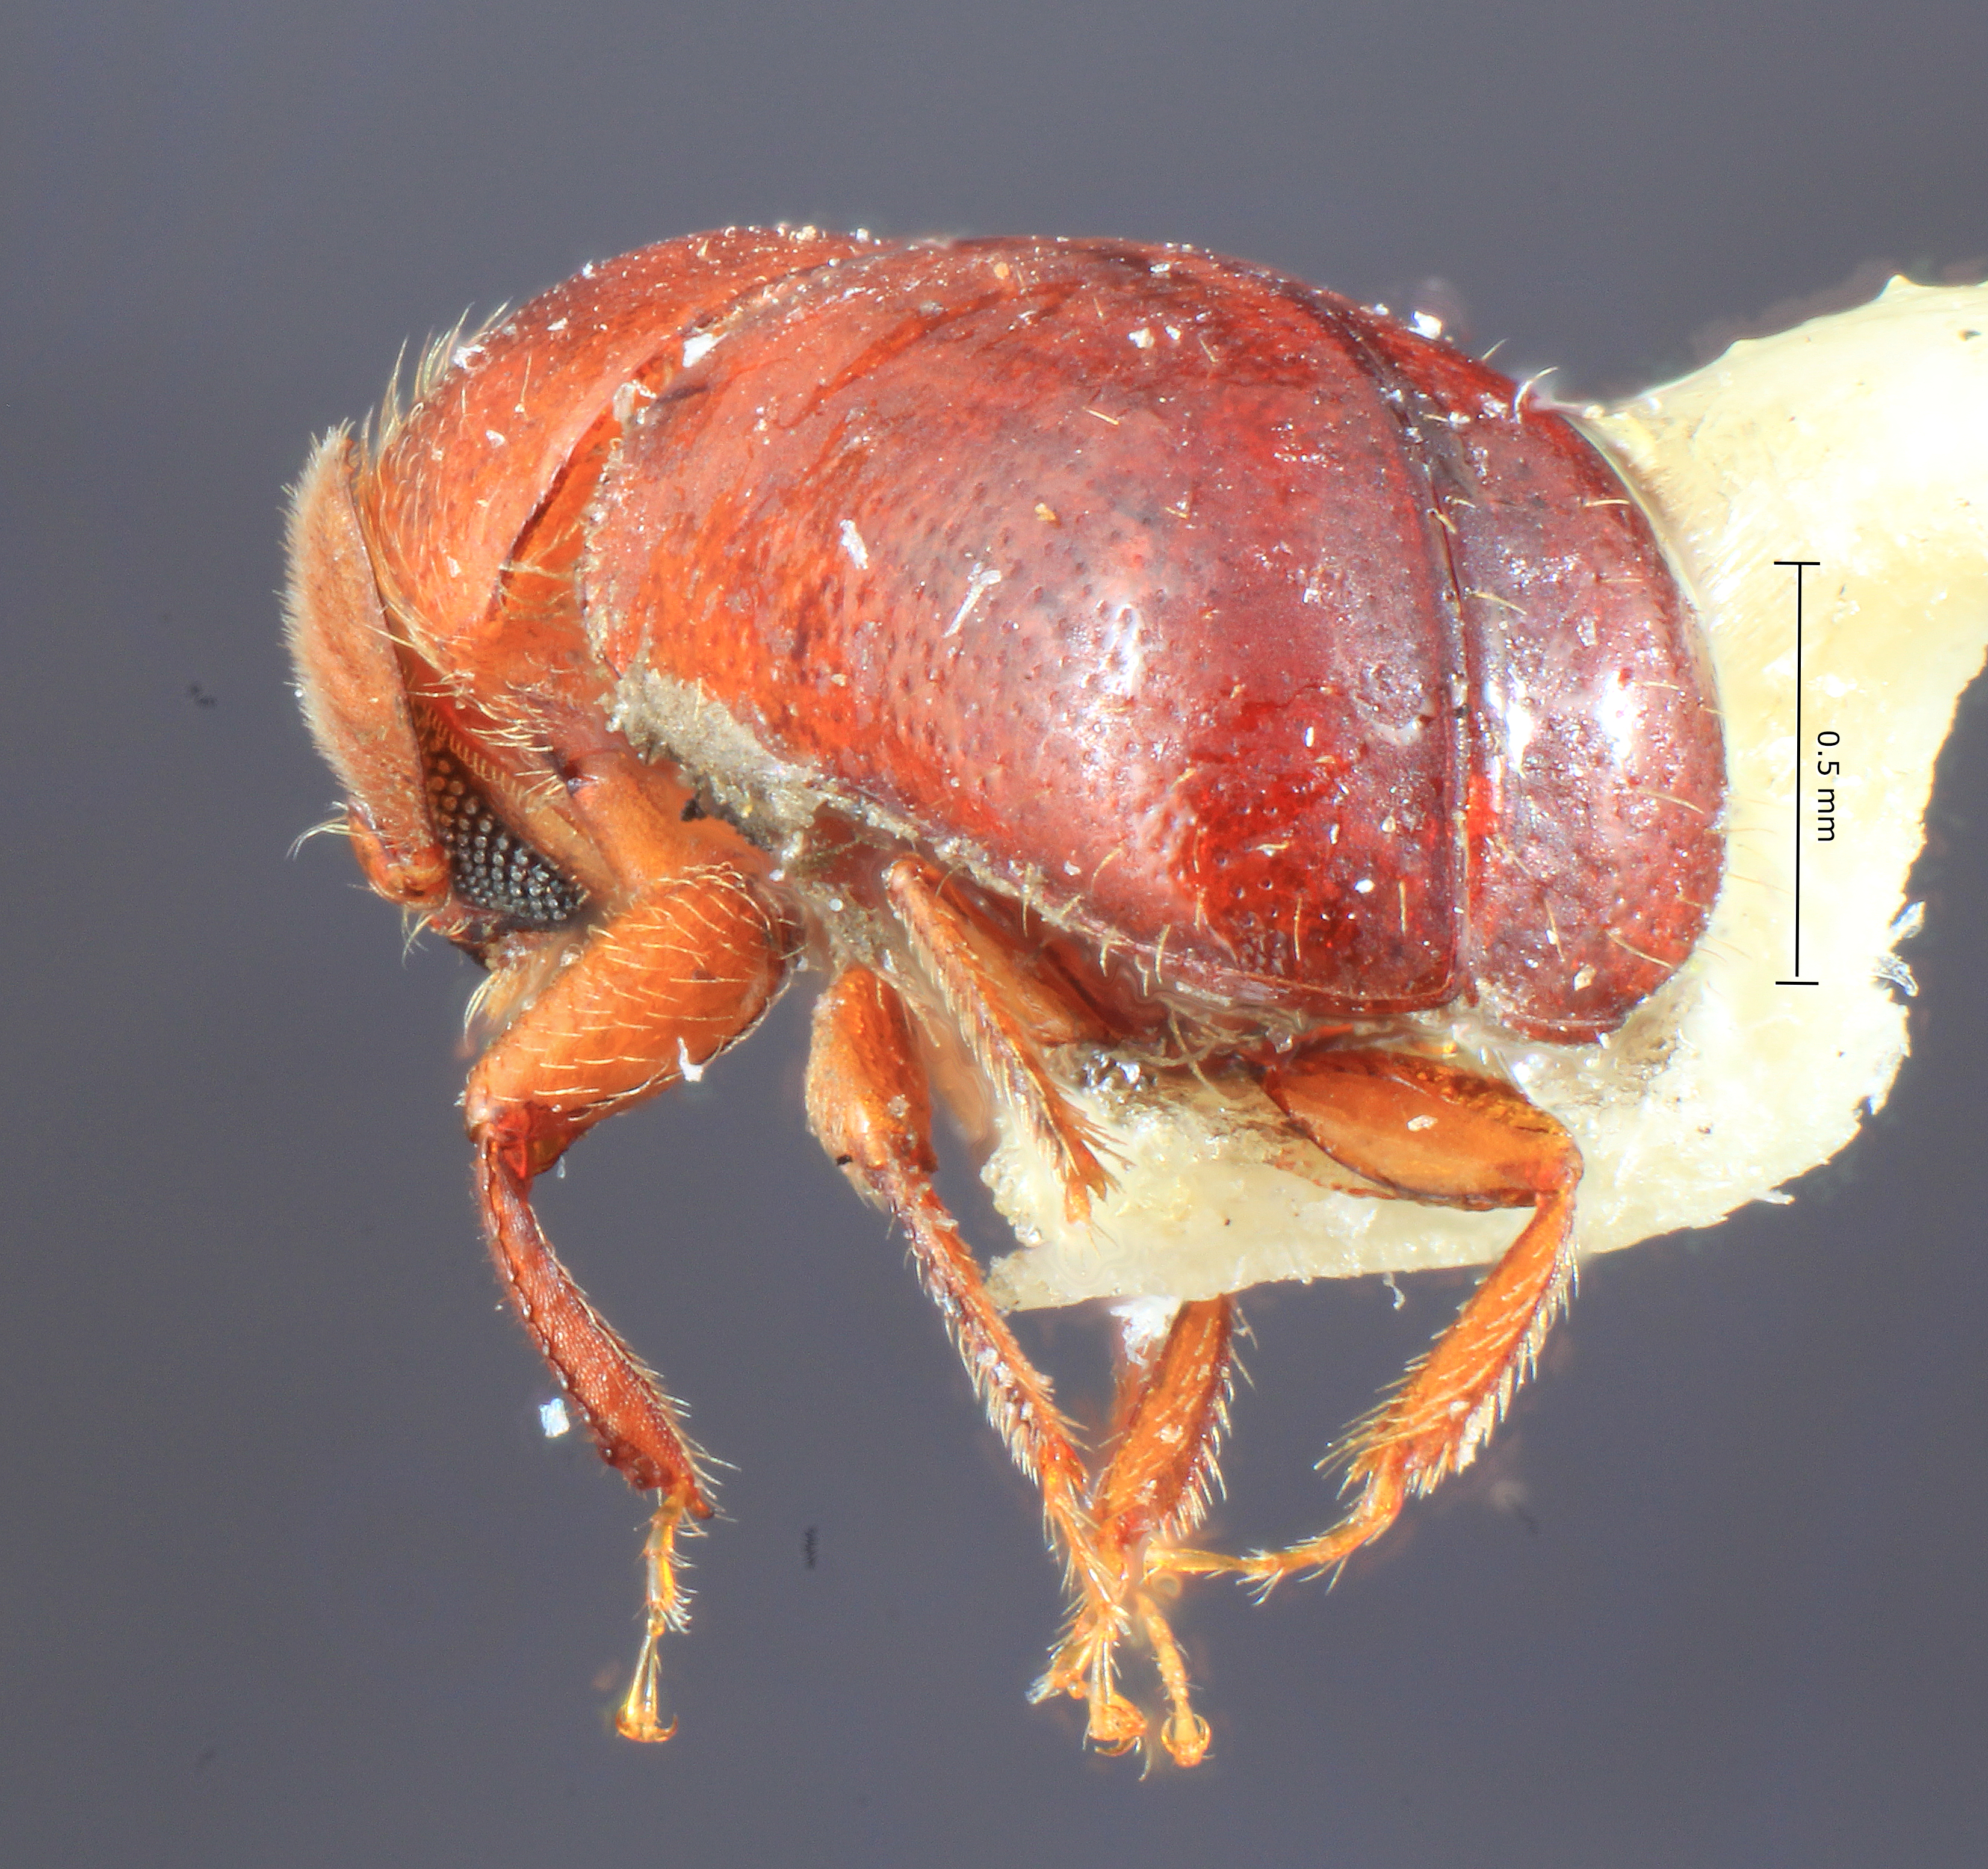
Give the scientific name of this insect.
Corthylus redtenbacheri
